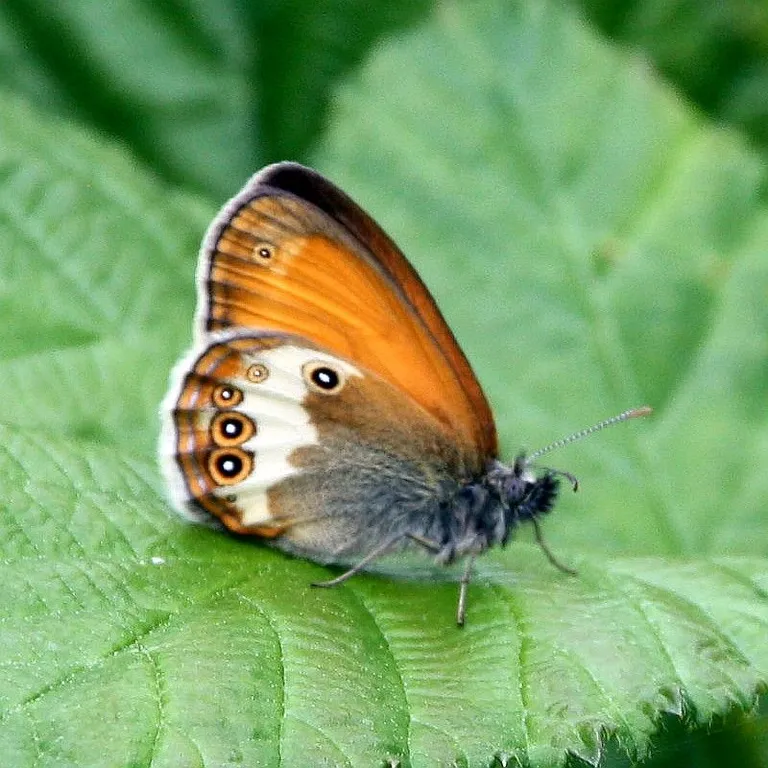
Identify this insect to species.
Coenonympha arcania
